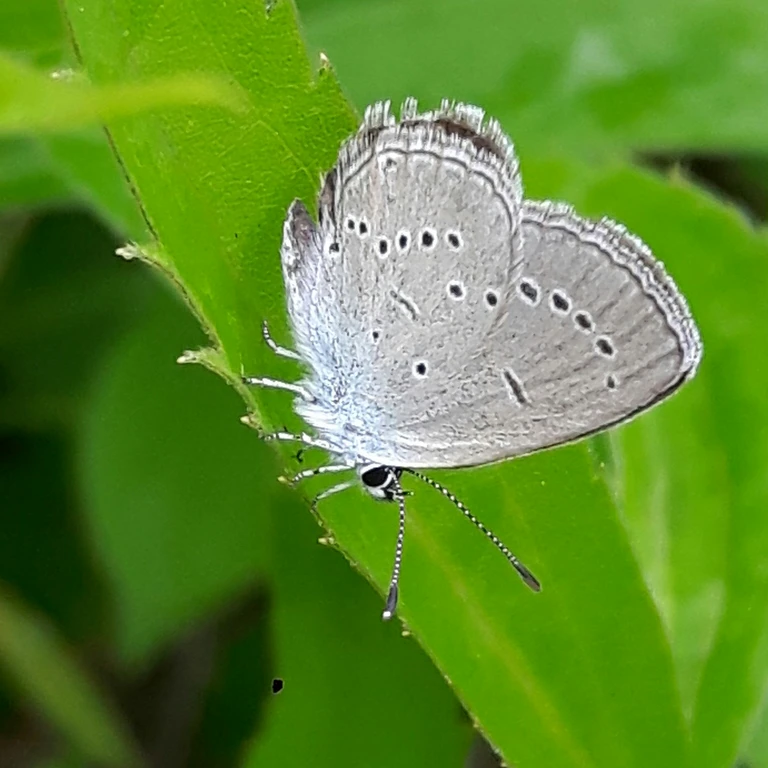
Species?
Cupido minimus
